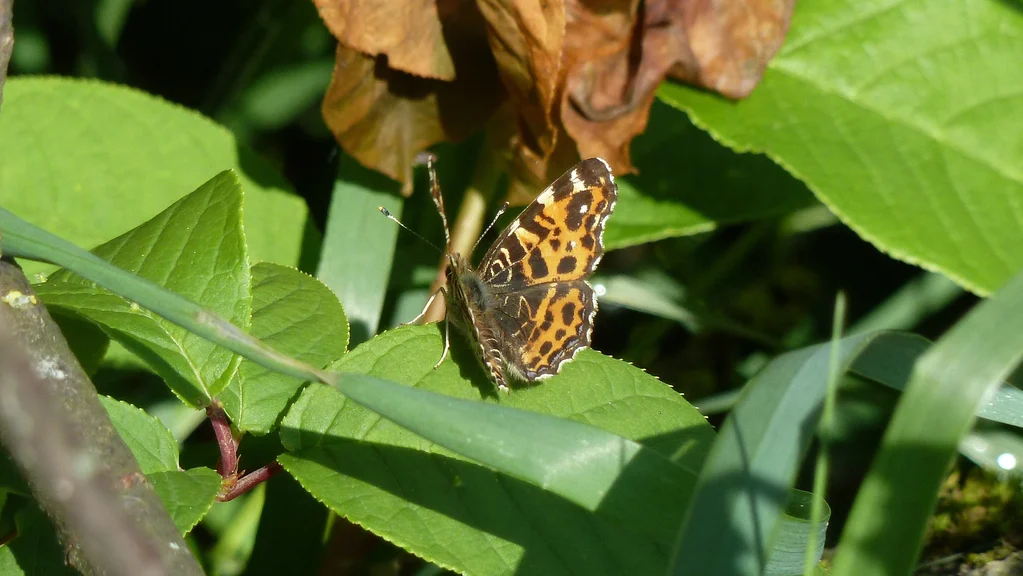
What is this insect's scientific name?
Araschnia levana
